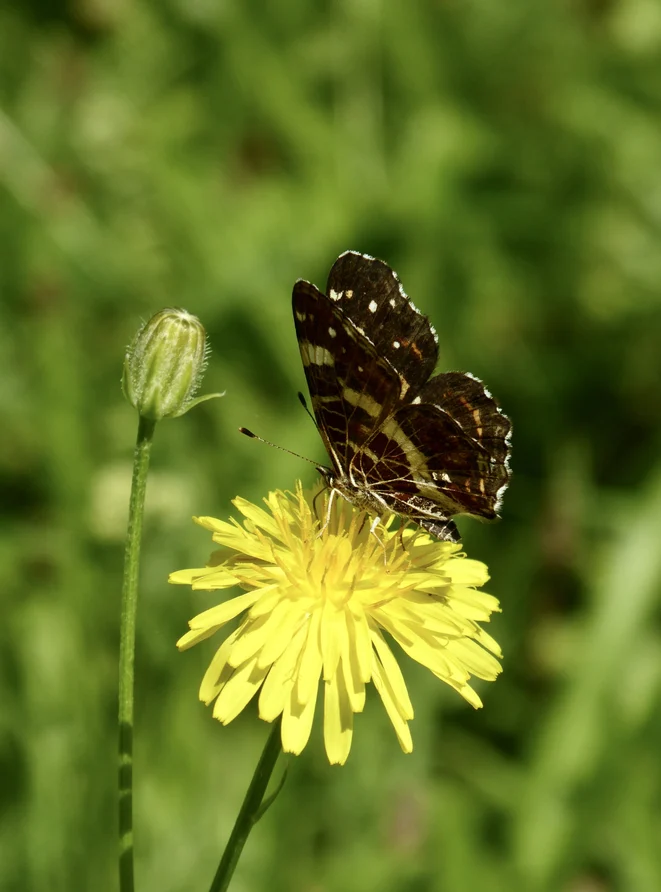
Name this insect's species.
Araschnia levana
